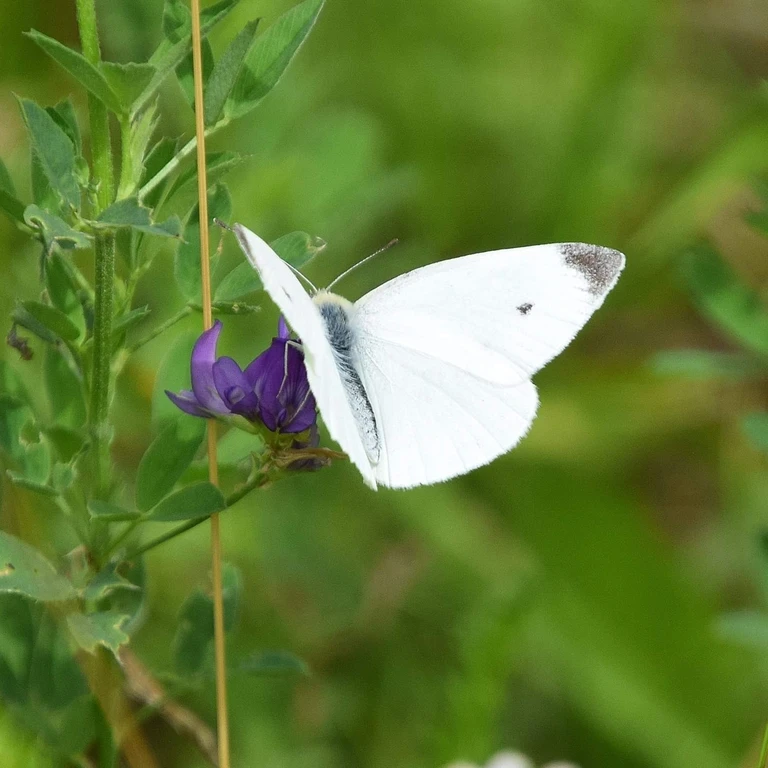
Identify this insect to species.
Pieris rapae
